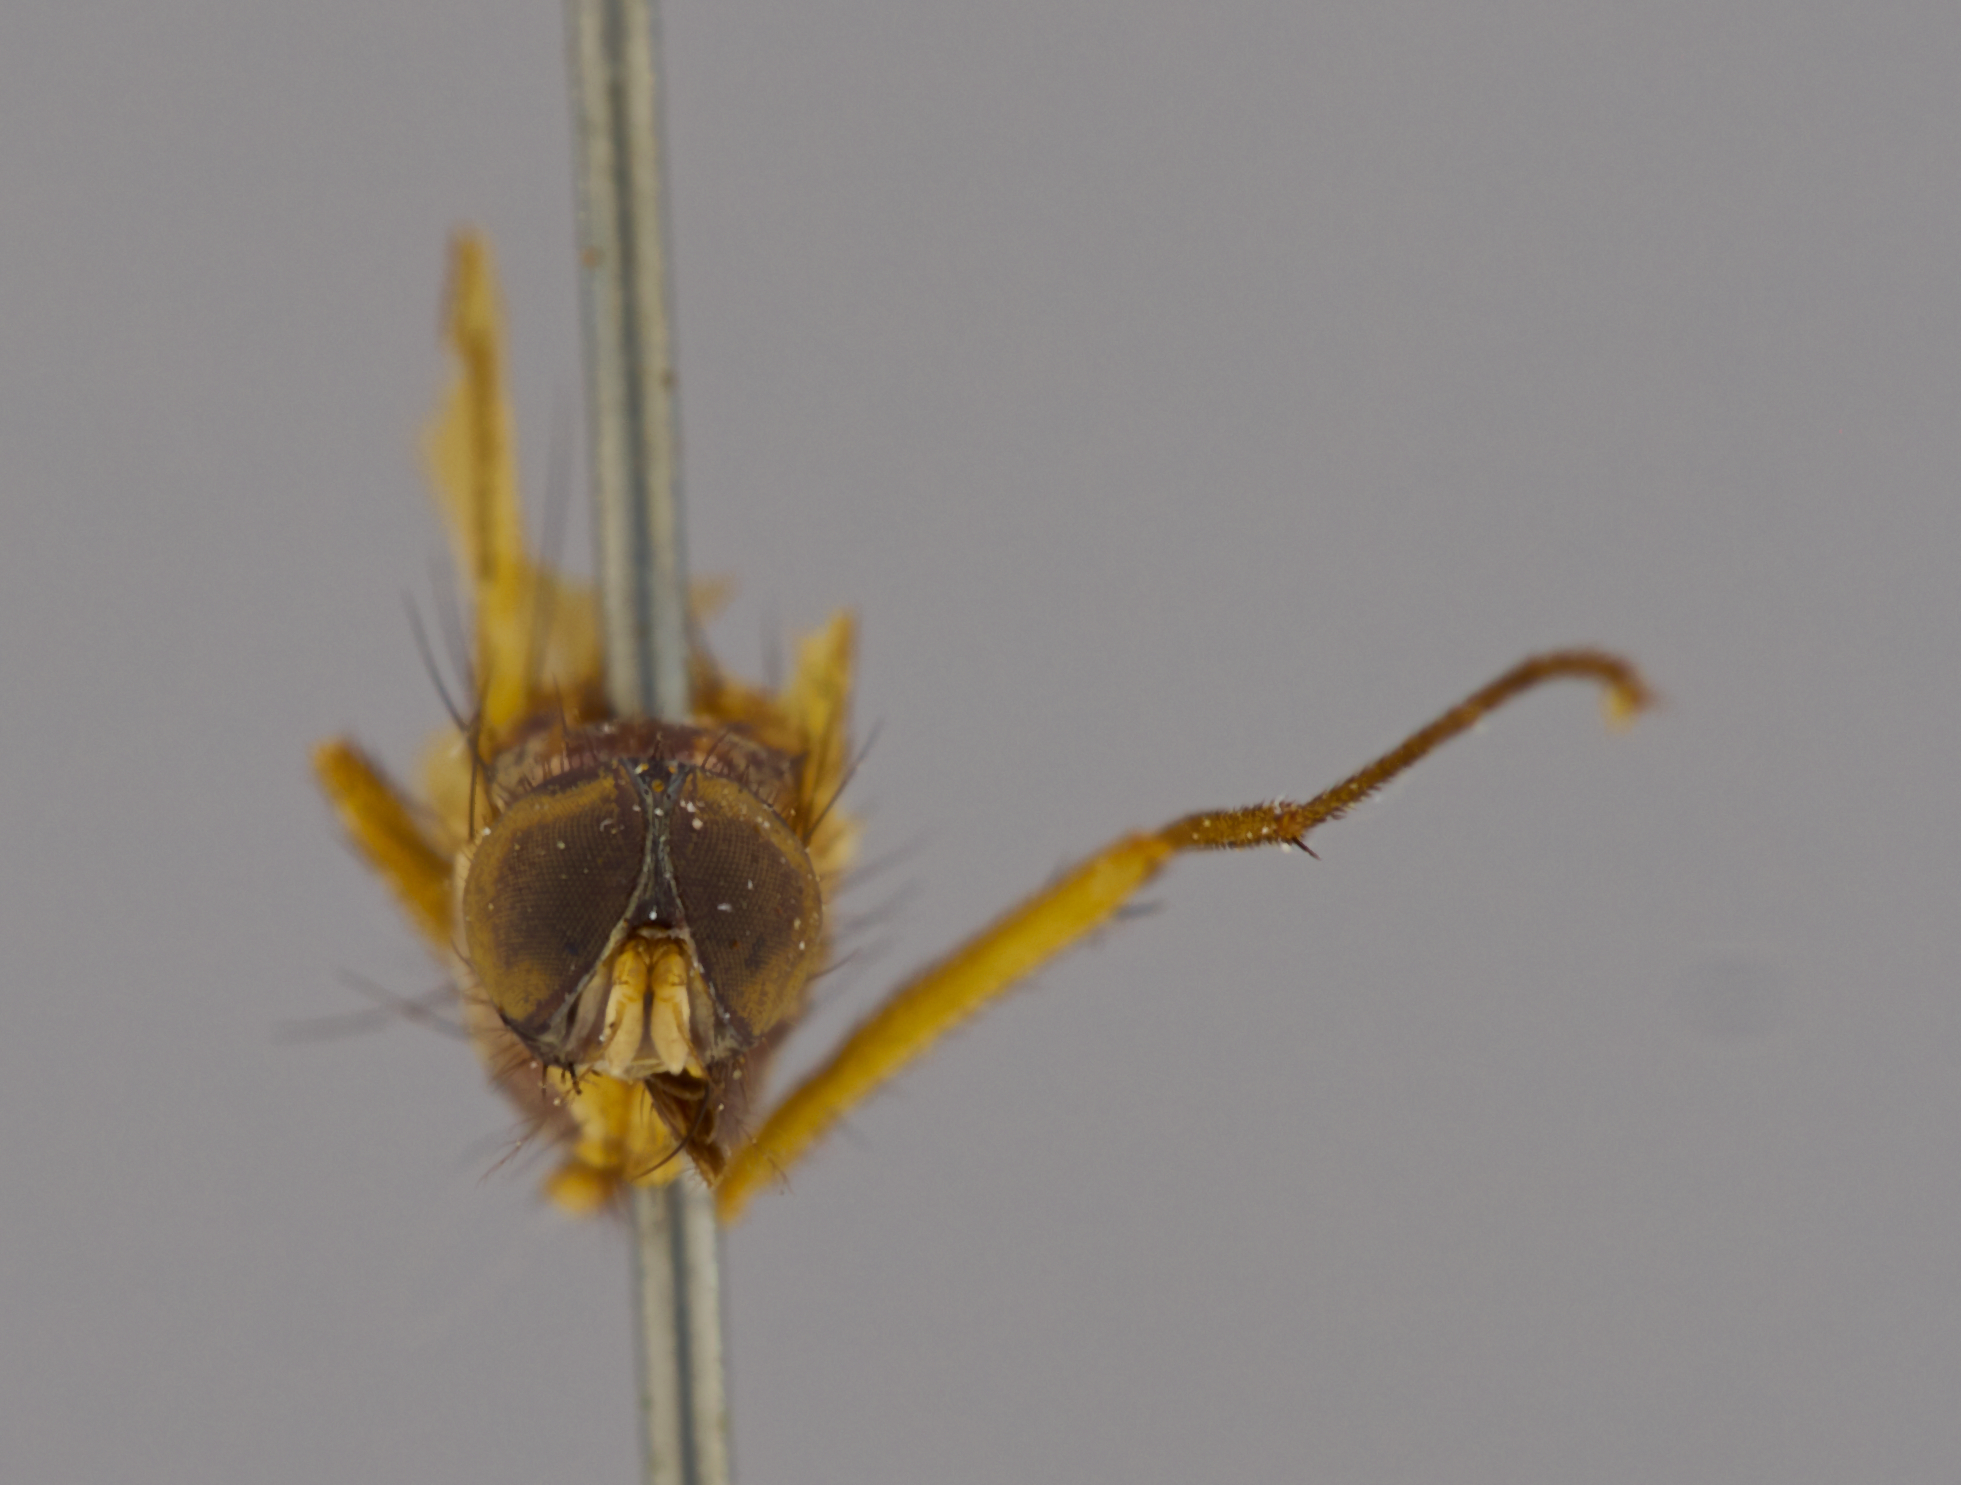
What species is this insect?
Dichaetomyia tenuis
